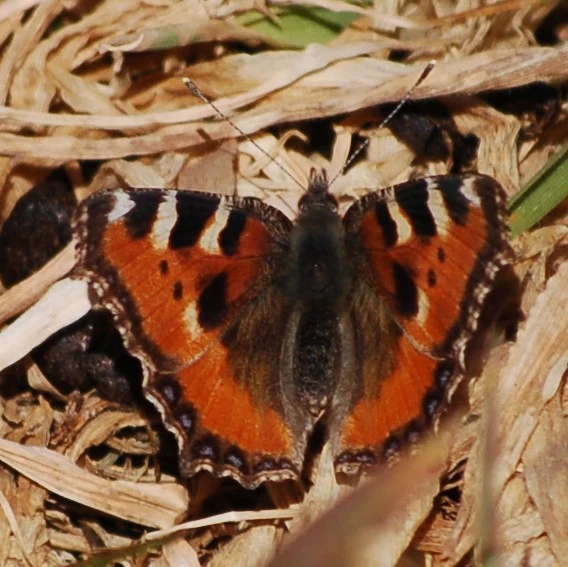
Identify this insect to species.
Aglais urticae
